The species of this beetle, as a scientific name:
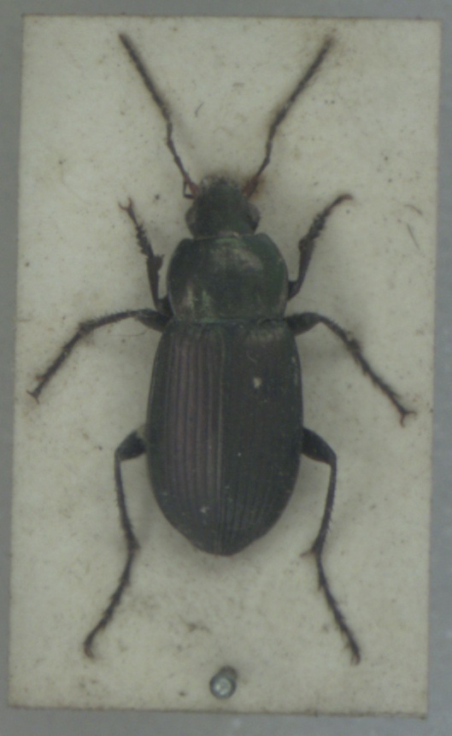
Poecilus cupreus
